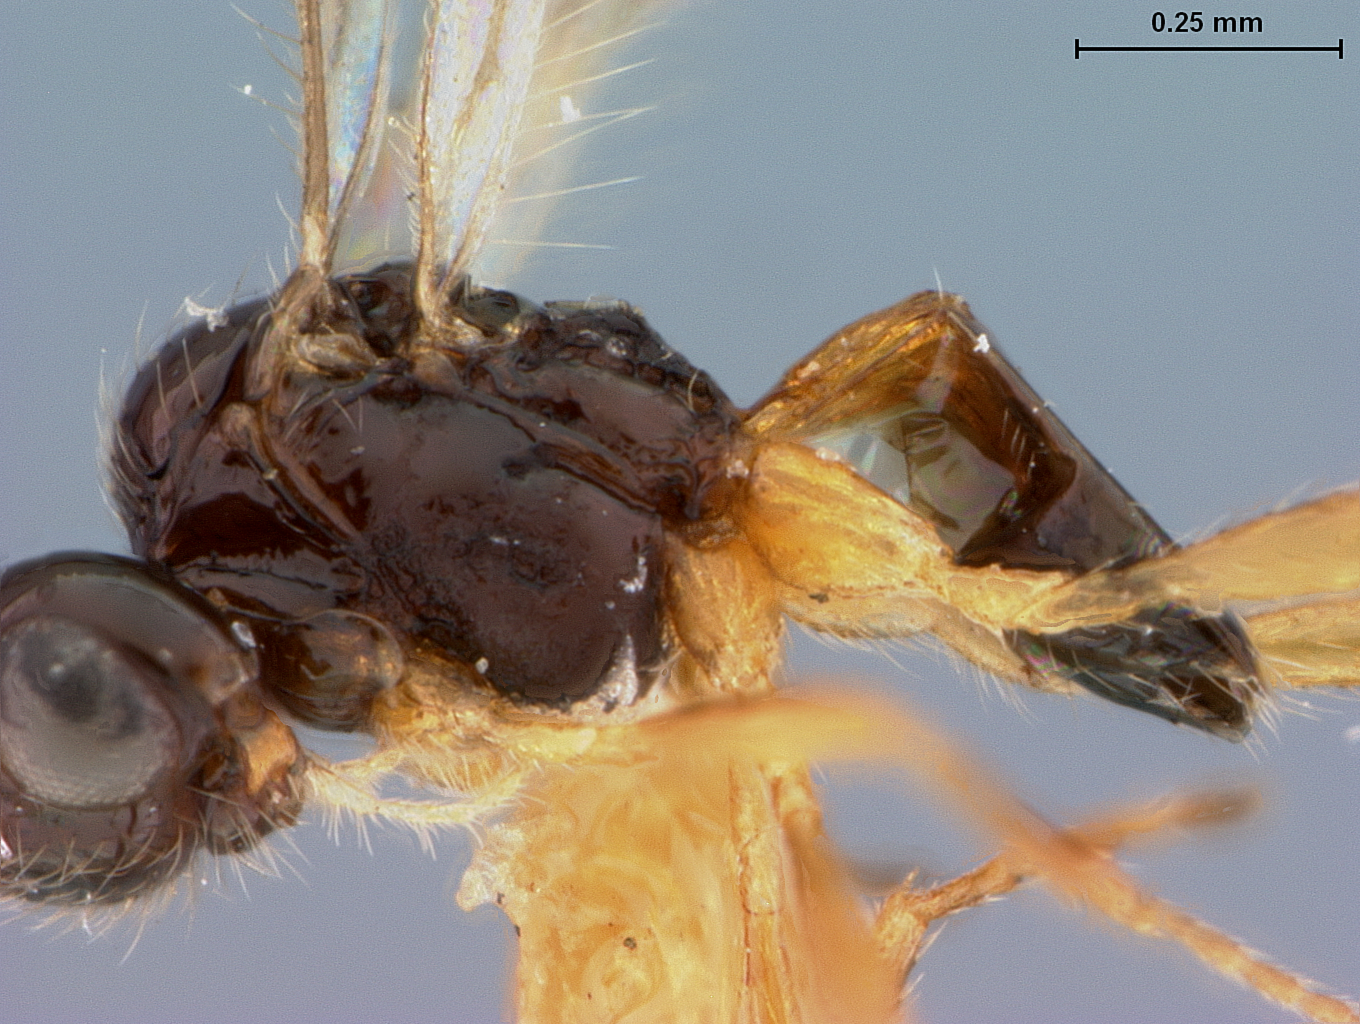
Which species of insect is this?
Synaldis liliputana
